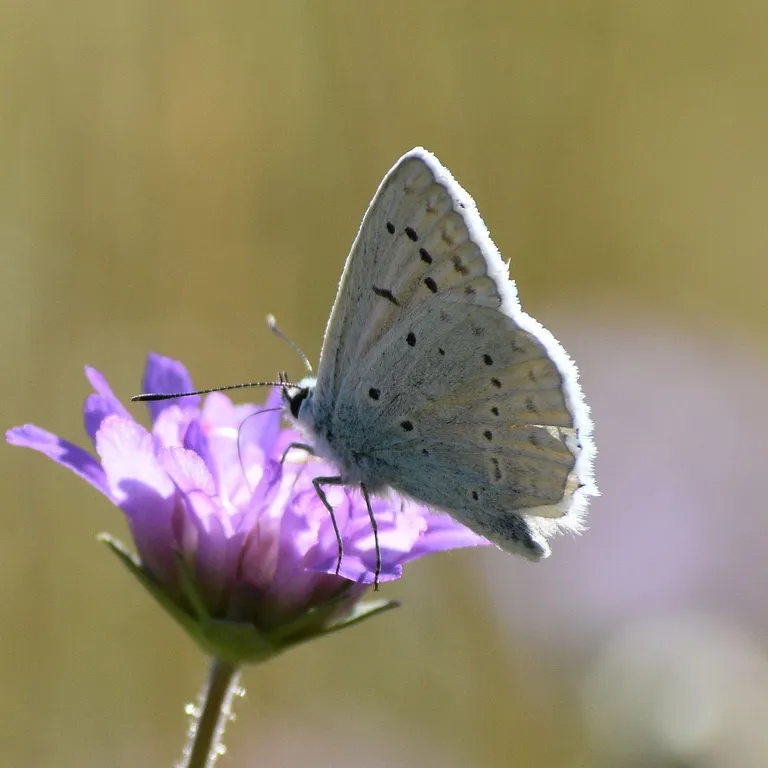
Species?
Polyommatus daphnis
